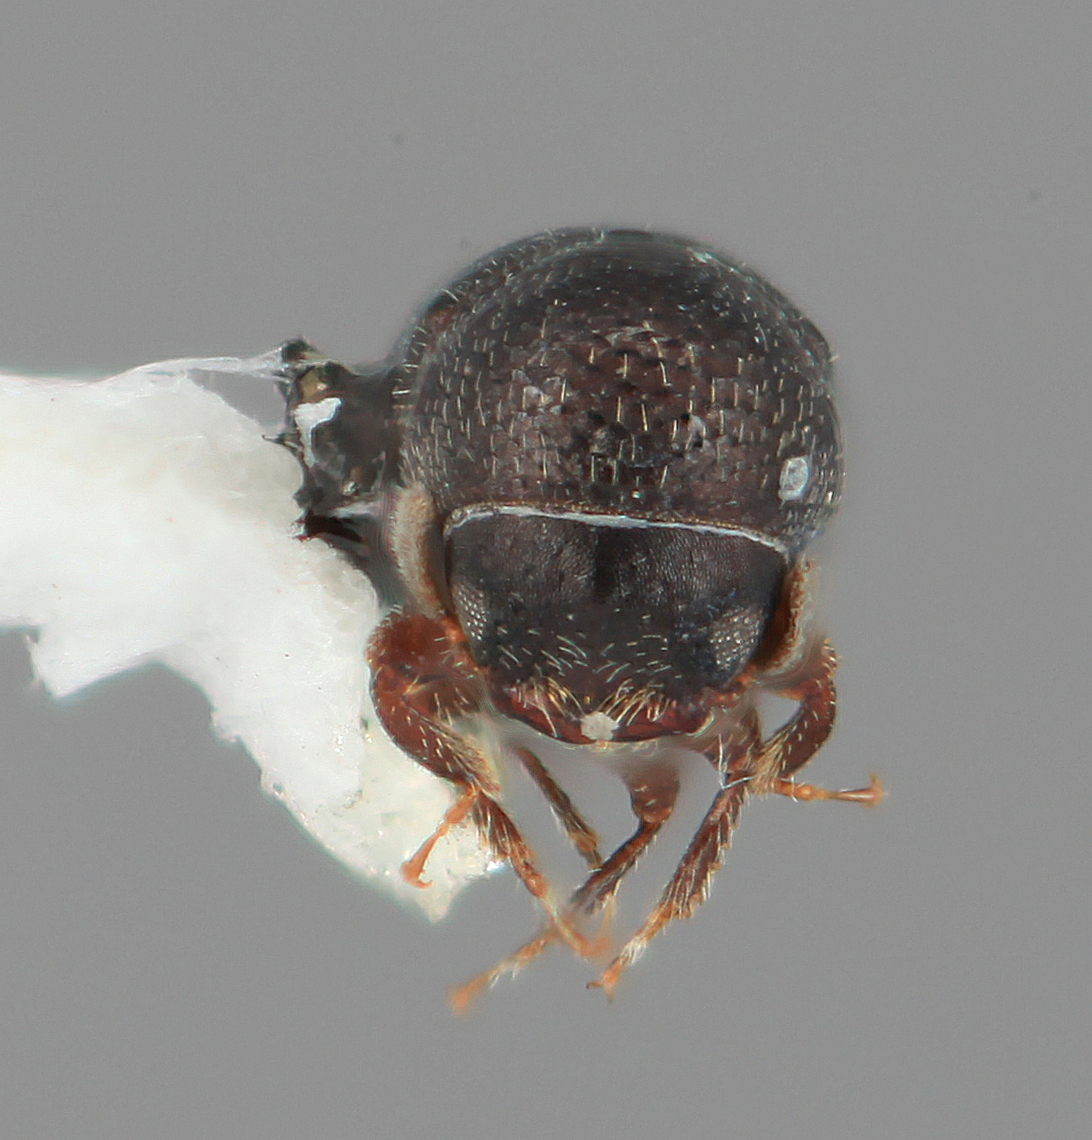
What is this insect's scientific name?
Araptus roupalae
